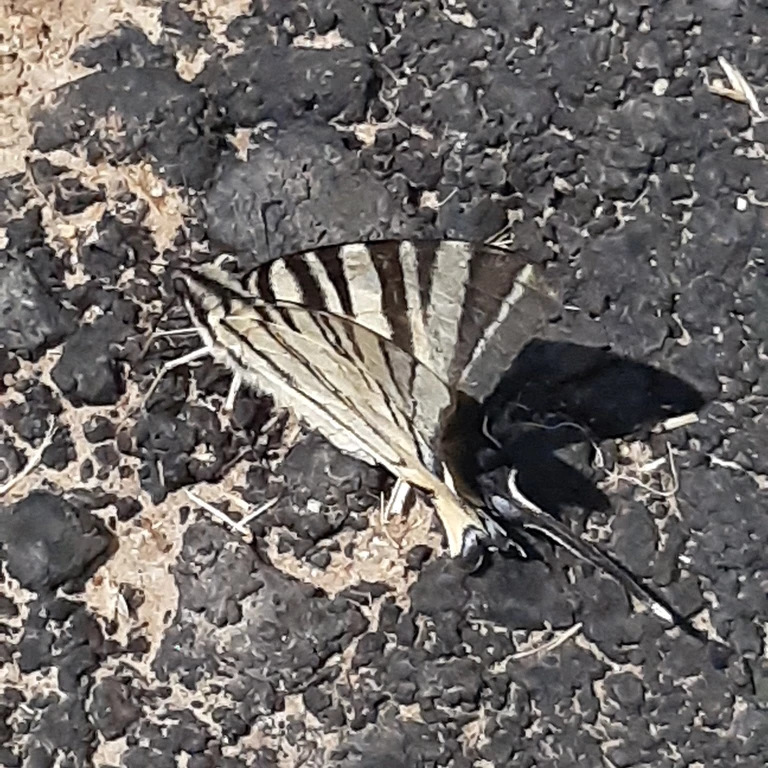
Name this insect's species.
Iphiclides podalirius
